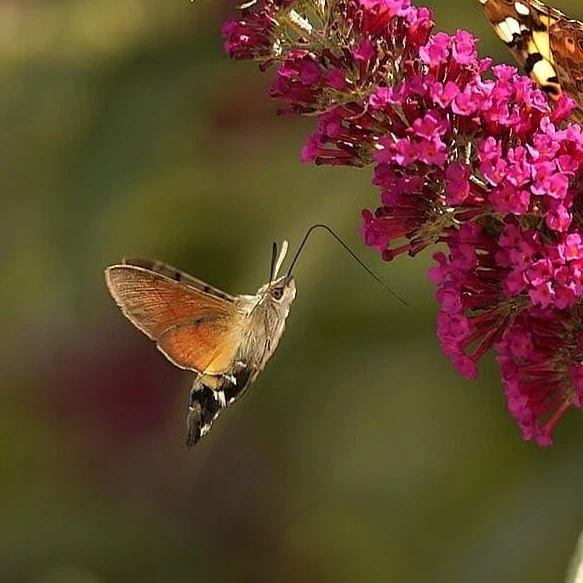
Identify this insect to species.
Macroglossum stellatarum
